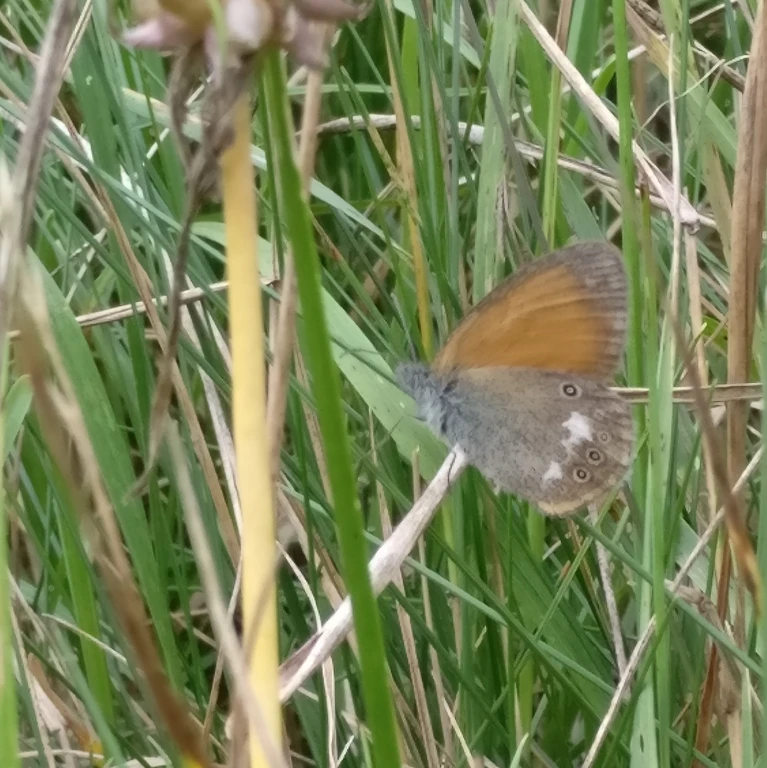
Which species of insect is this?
Coenonympha glycerion (also Coenonympha iphis)
